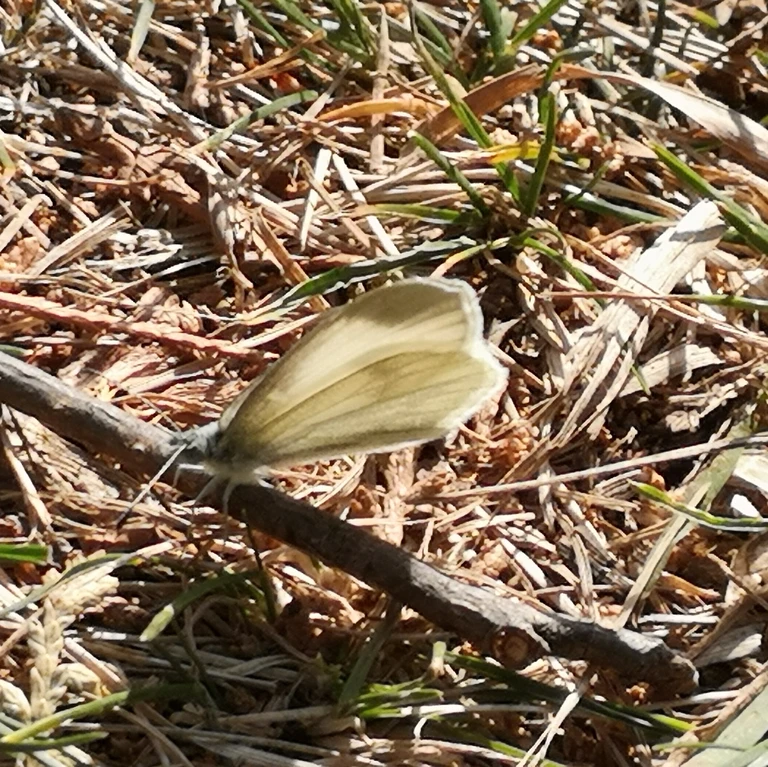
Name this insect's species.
Leptidea sinapis/juvernica
